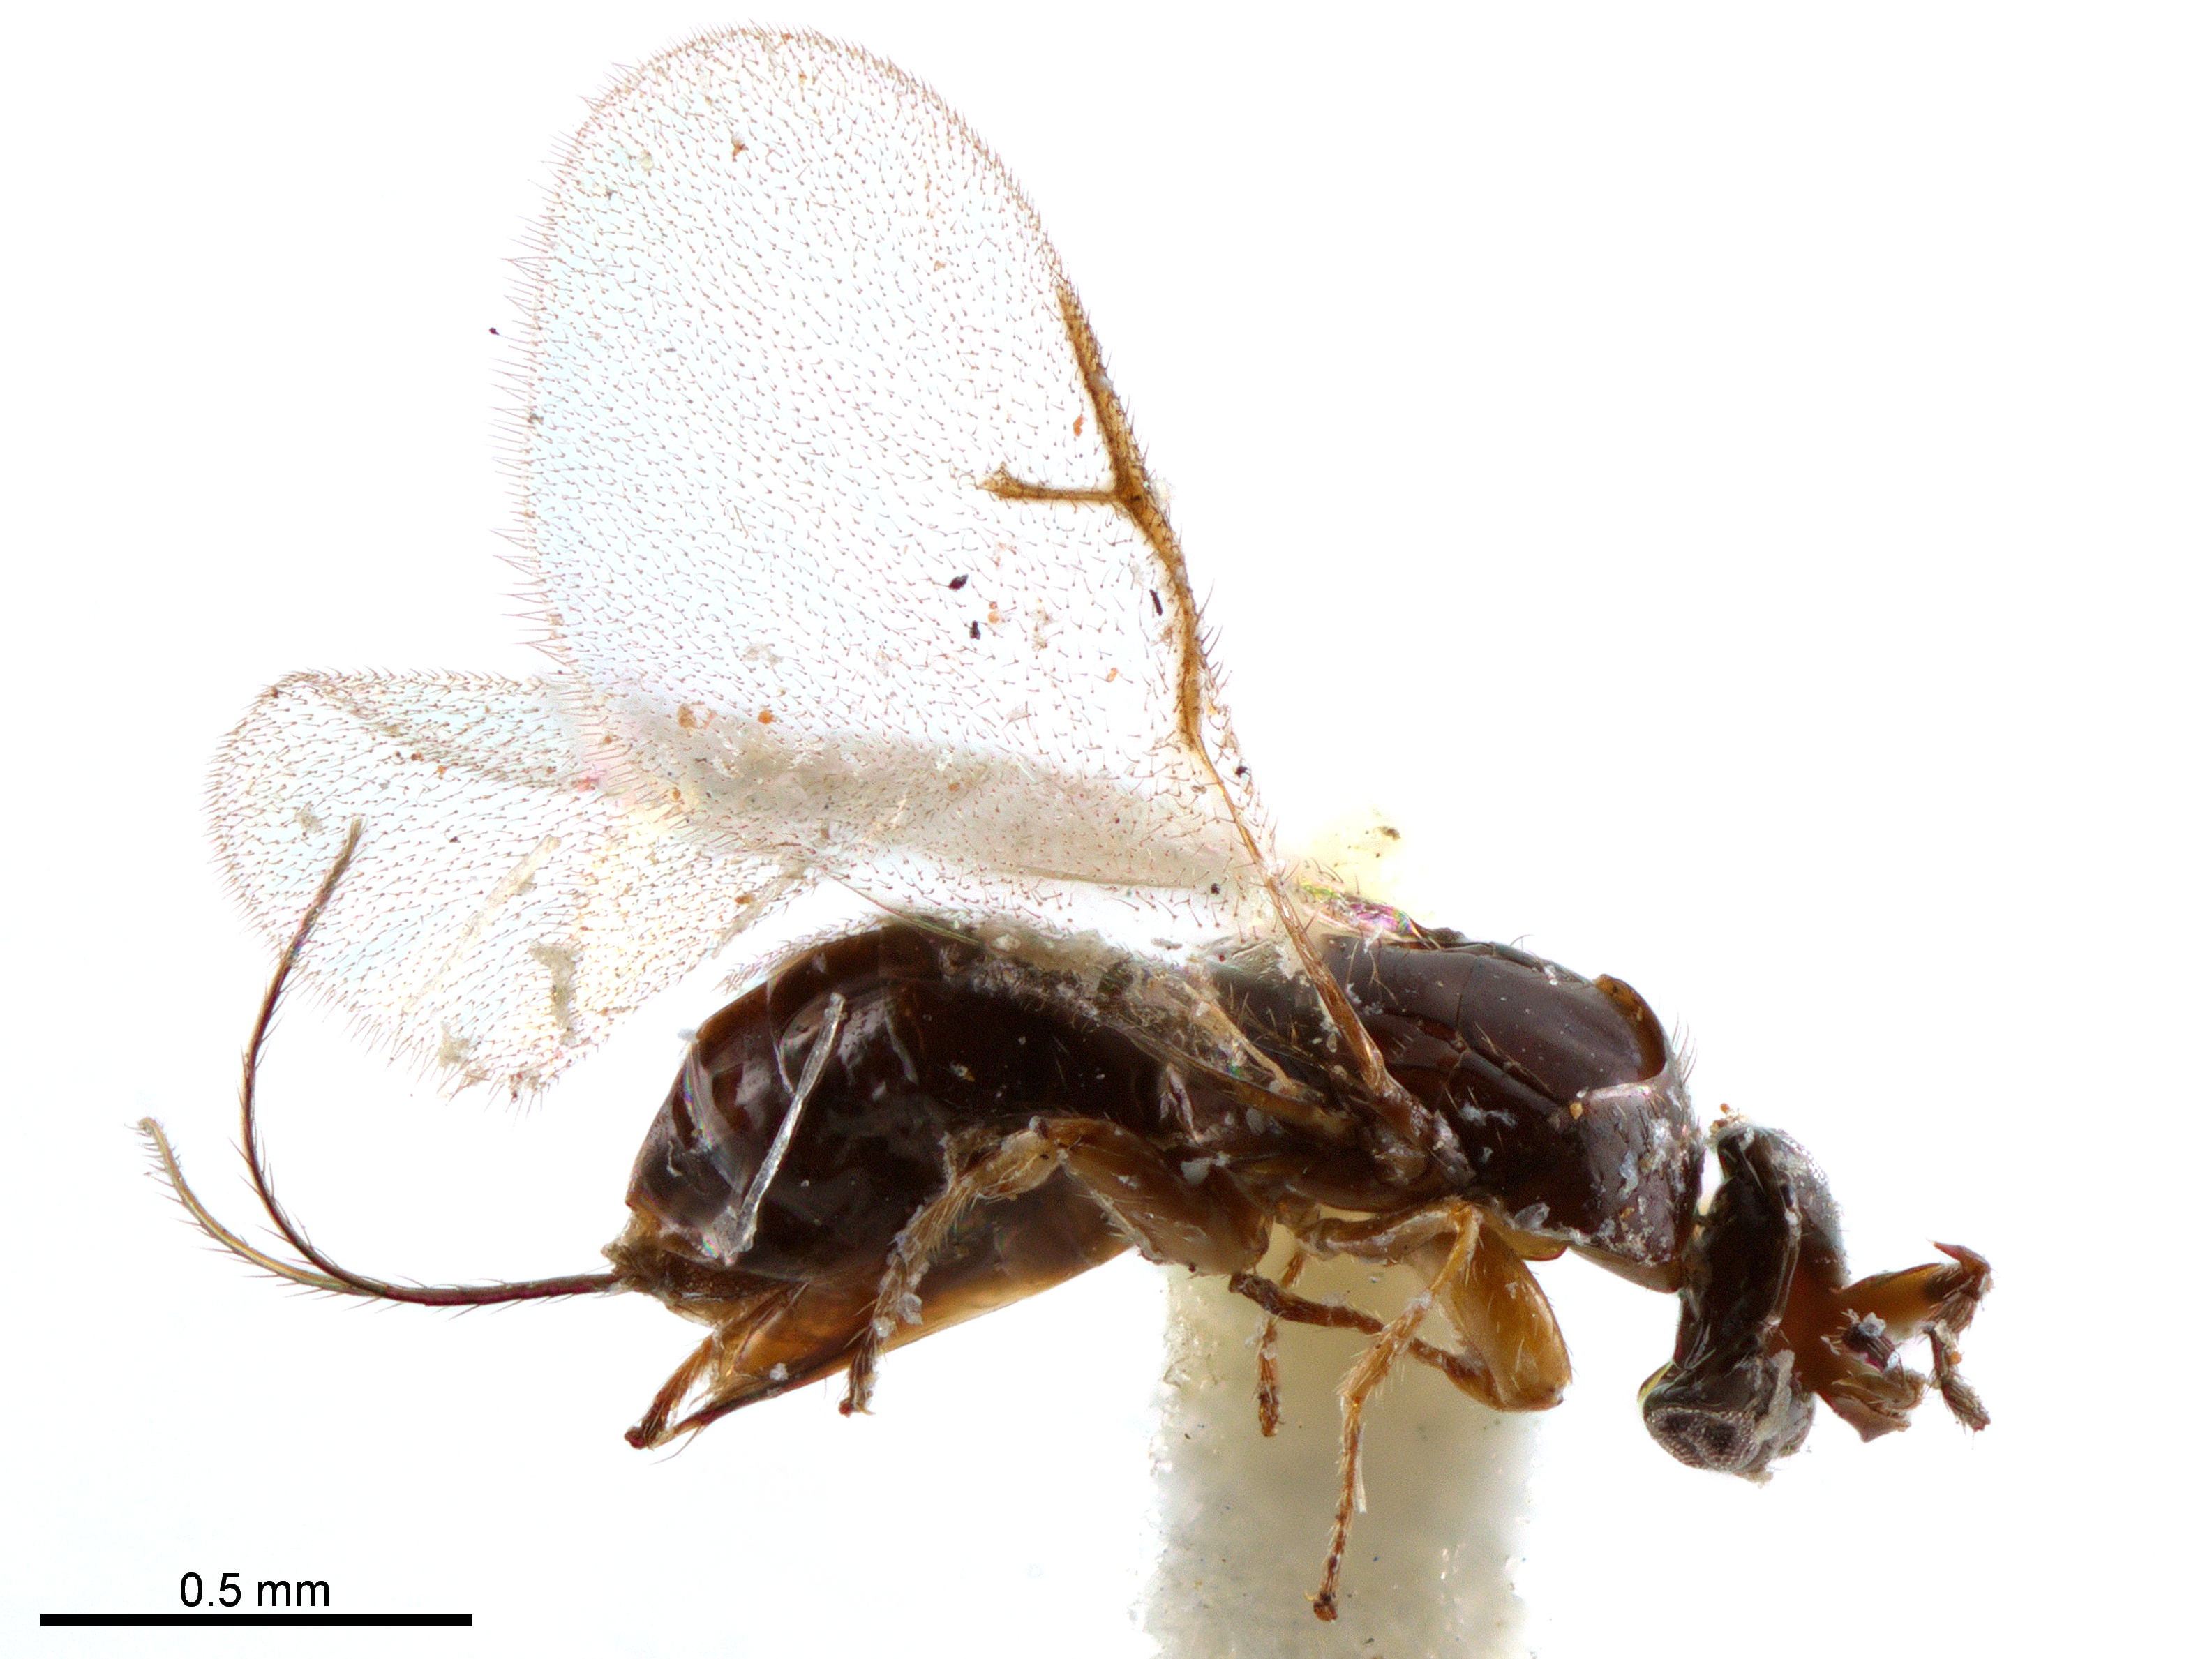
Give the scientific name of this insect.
Kradibia cowani
